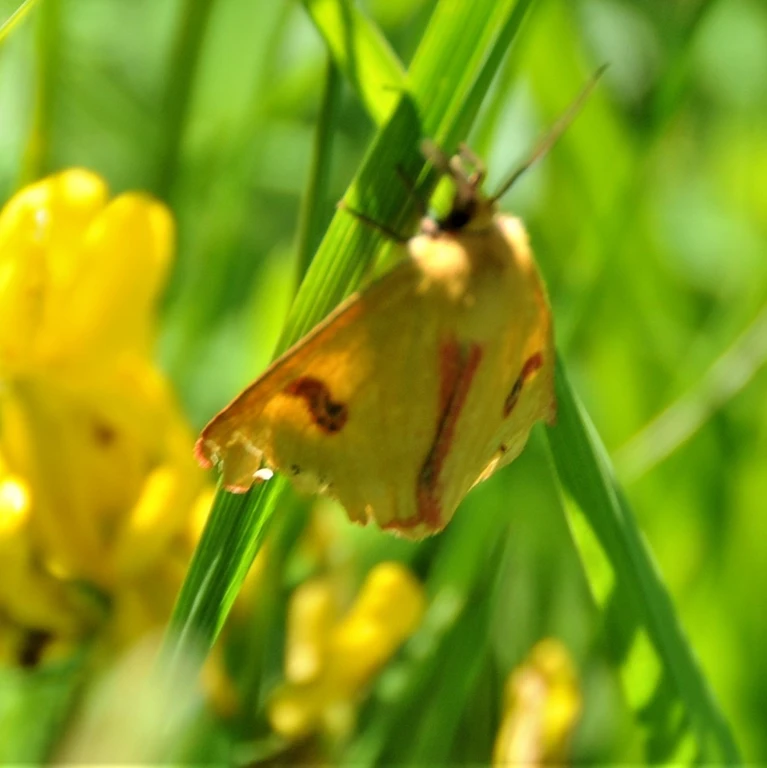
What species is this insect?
Diacrisia sannio
